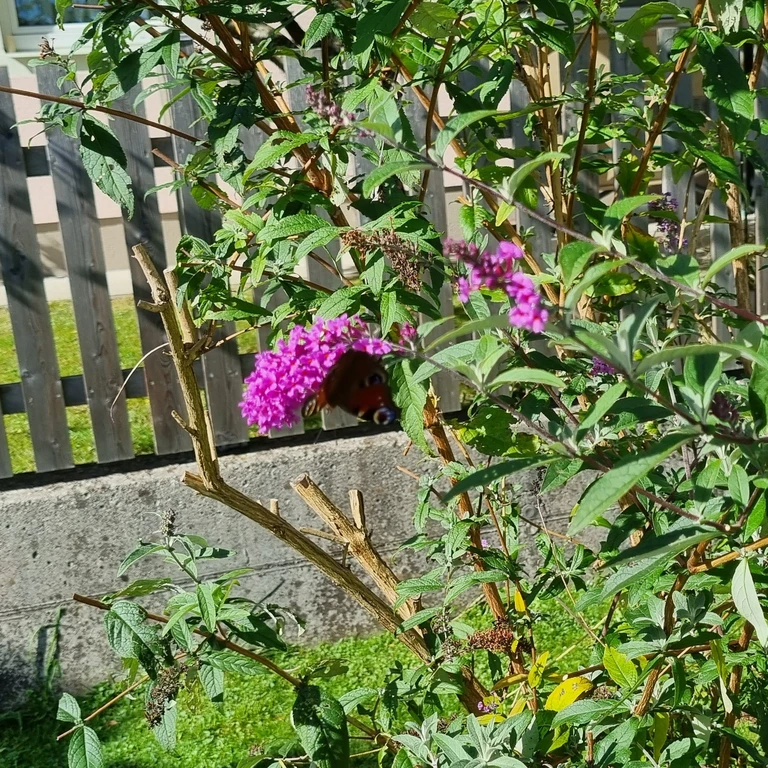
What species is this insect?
Aglais io
